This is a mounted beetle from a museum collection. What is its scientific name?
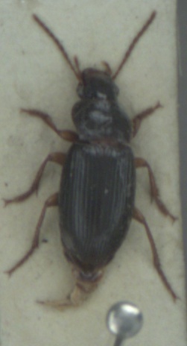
Ophonus rufibarbis
